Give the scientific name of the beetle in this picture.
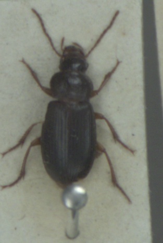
Ophonus rufibarbis
